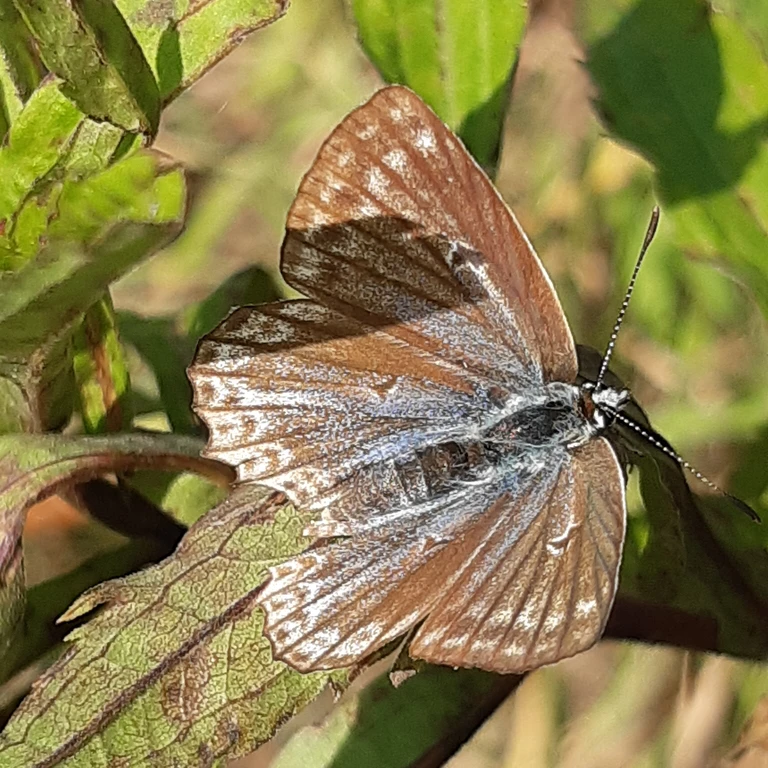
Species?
Polyommatus daphnis
